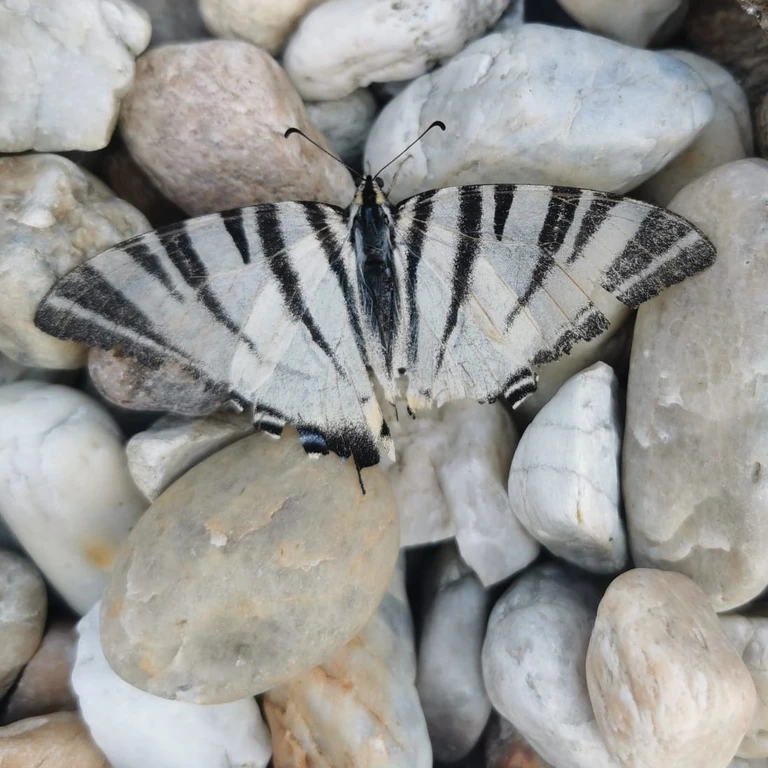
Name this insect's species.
Iphiclides podalirius
